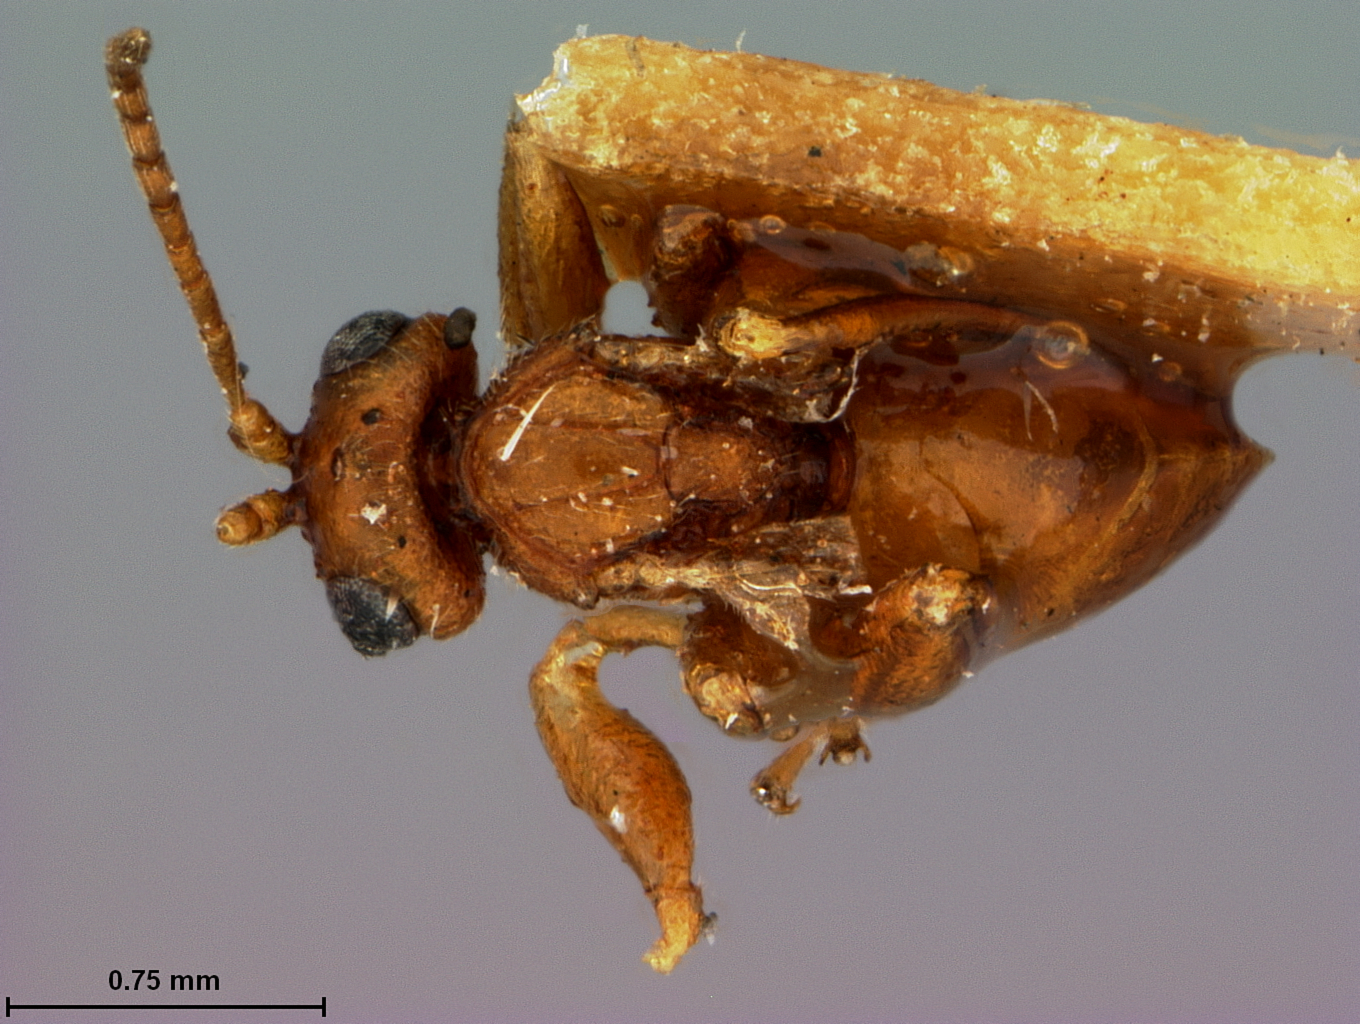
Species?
Biorhiza mellea
